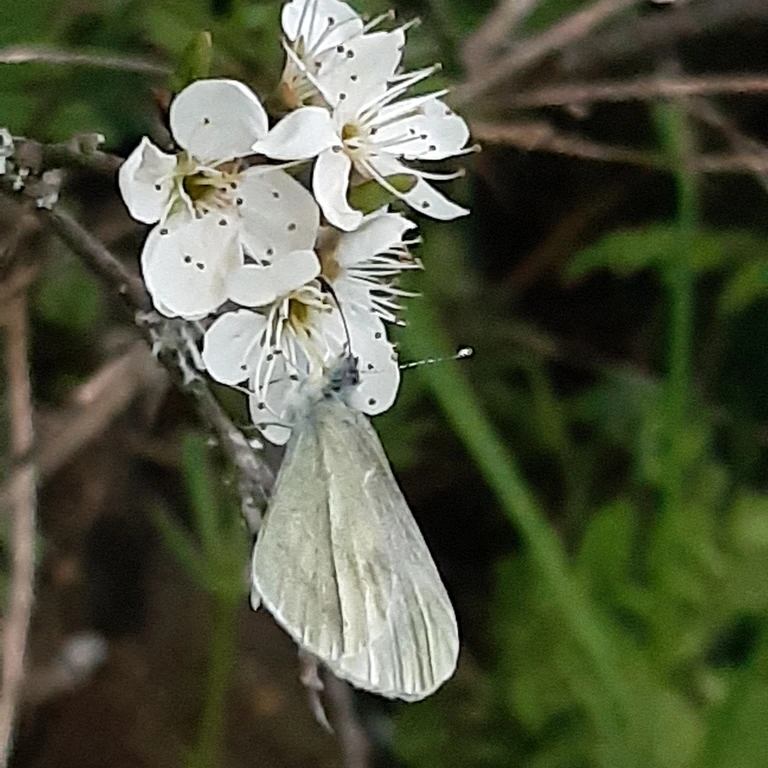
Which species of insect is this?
Leptidea sinapis/juvernica
